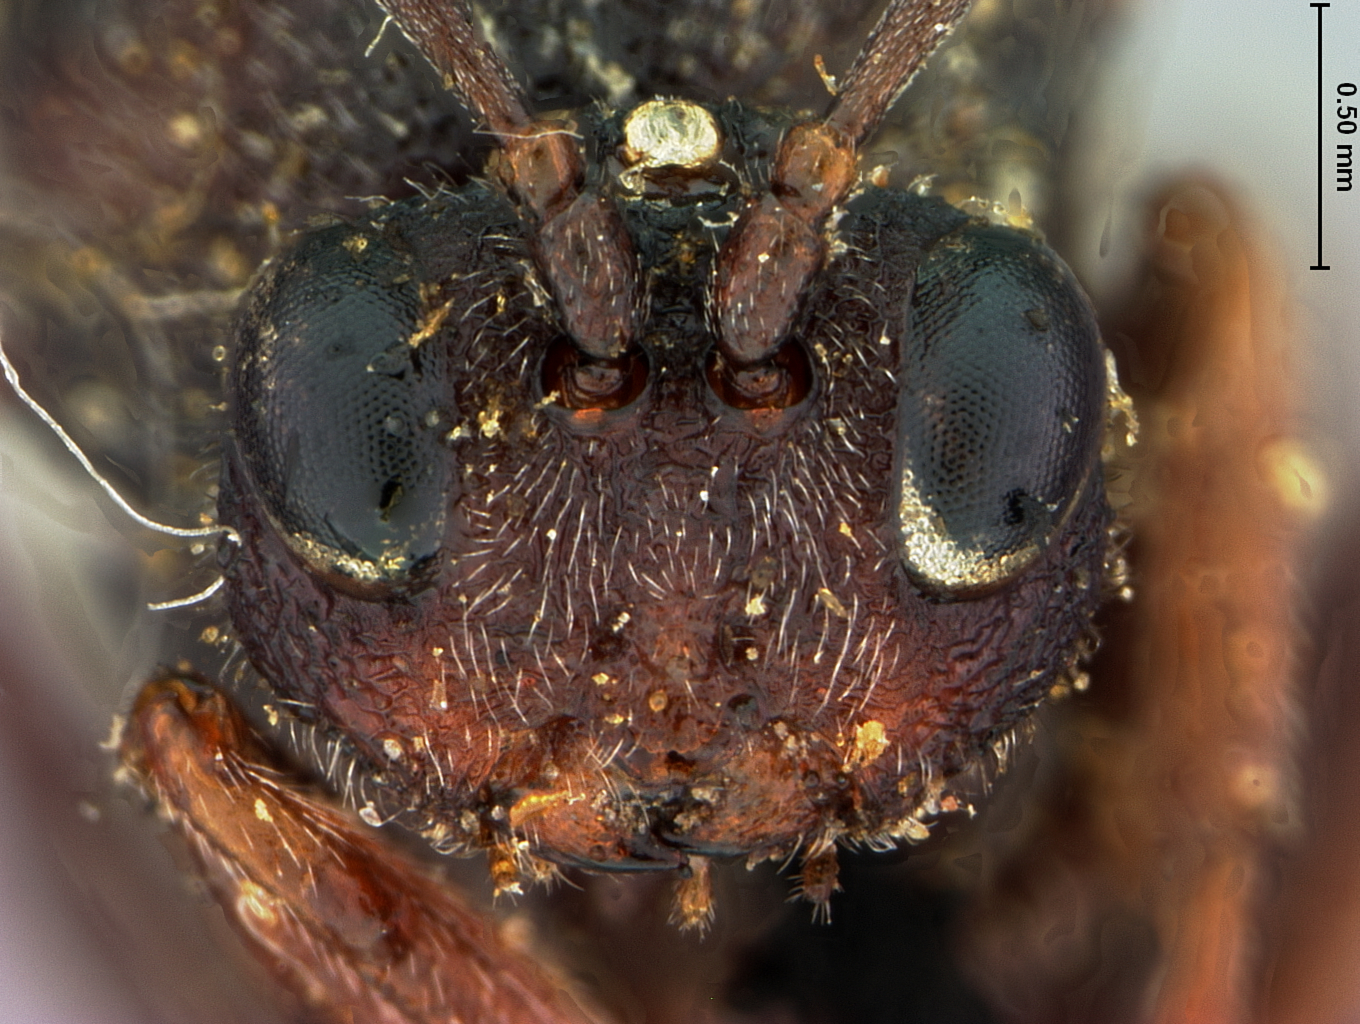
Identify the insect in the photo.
Amphibolips trizonata
